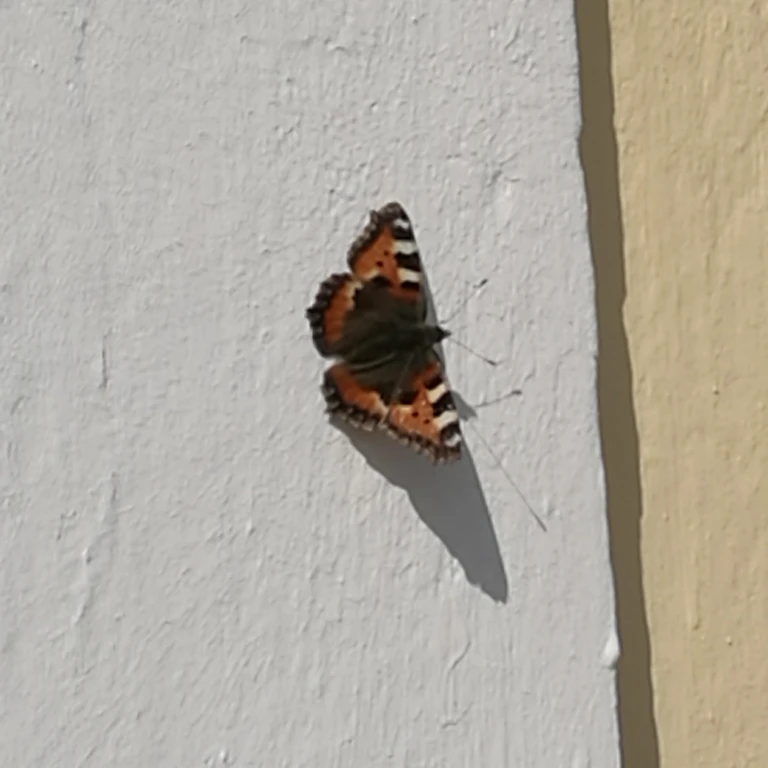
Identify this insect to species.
Aglais urticae
